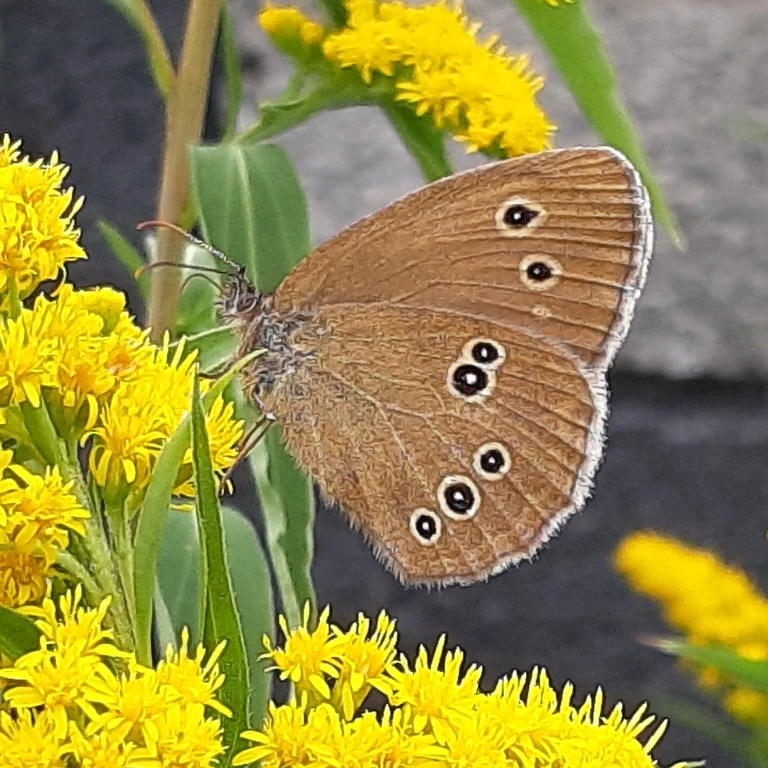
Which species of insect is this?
Aphantopus hyperantus
